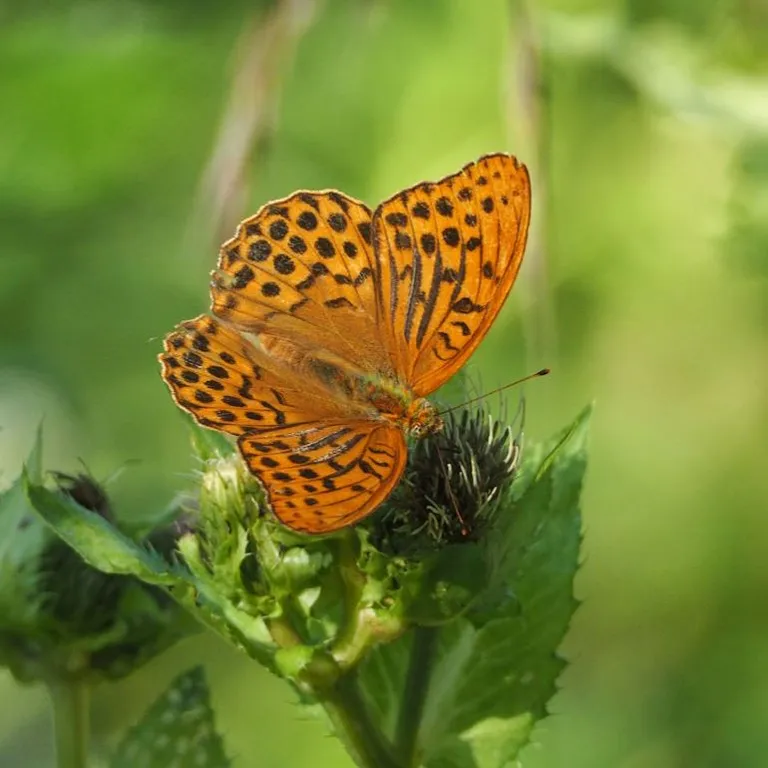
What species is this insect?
Argynnis paphia
